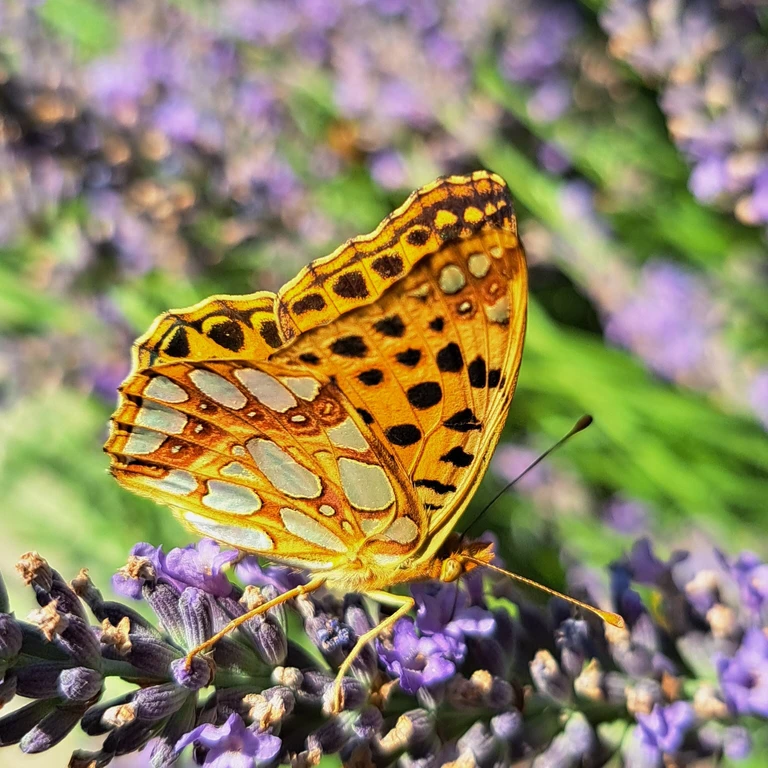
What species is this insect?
Issoria lathonia
